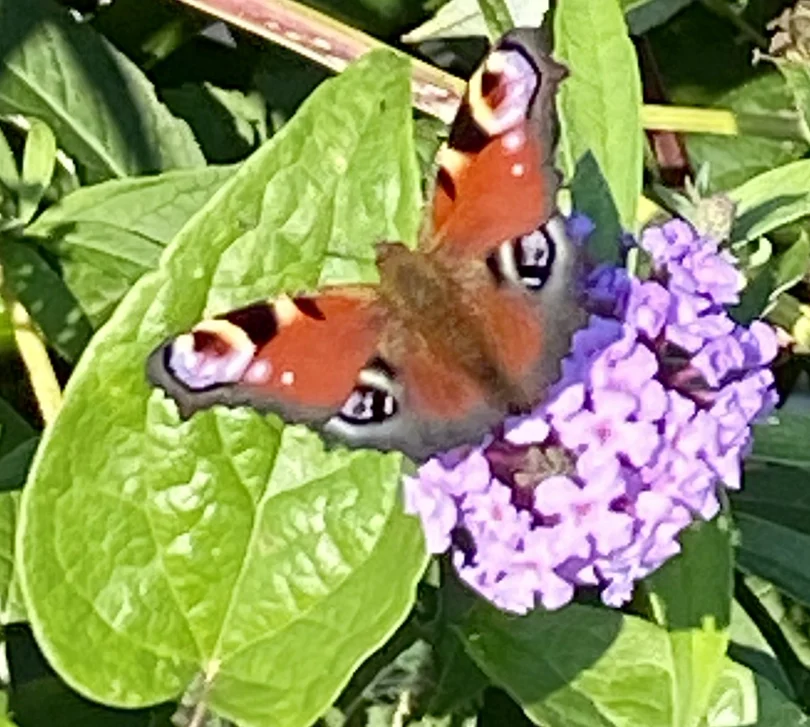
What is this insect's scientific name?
Aglais io
